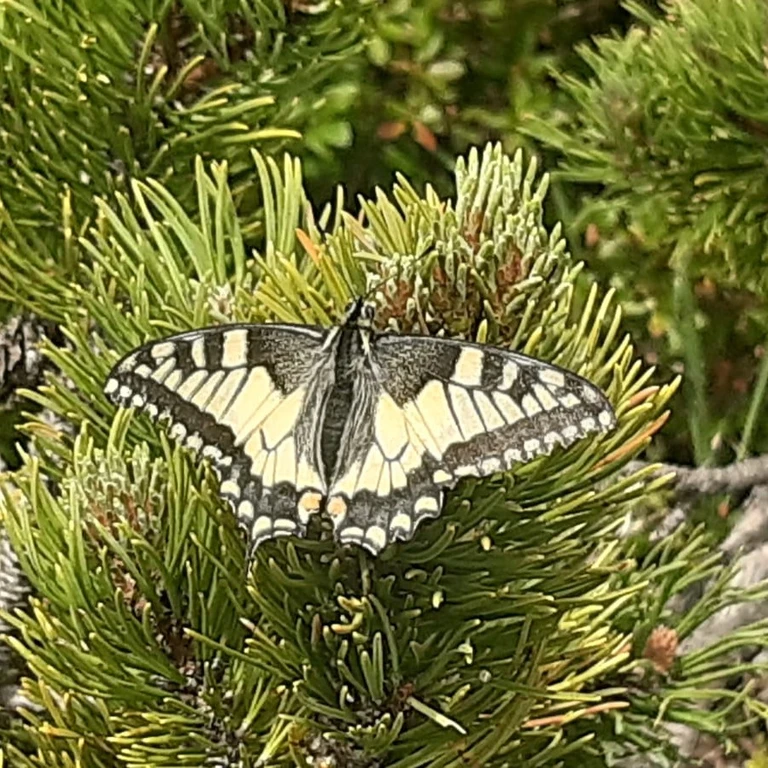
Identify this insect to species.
Papilio machaon
